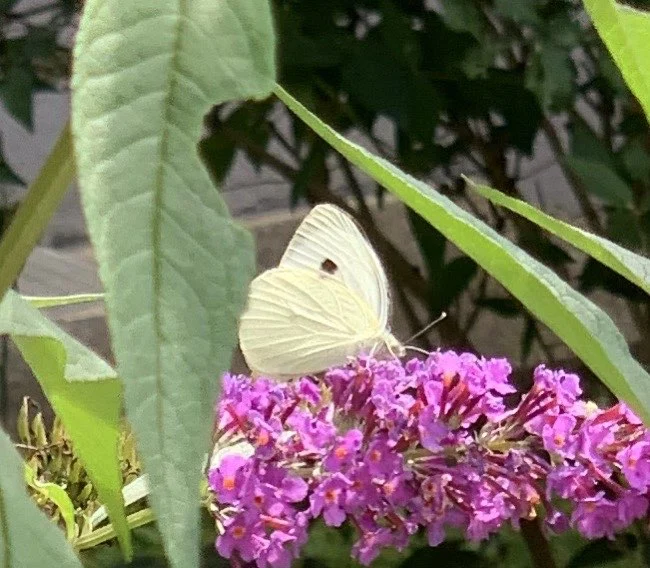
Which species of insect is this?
Pieris brassicae
